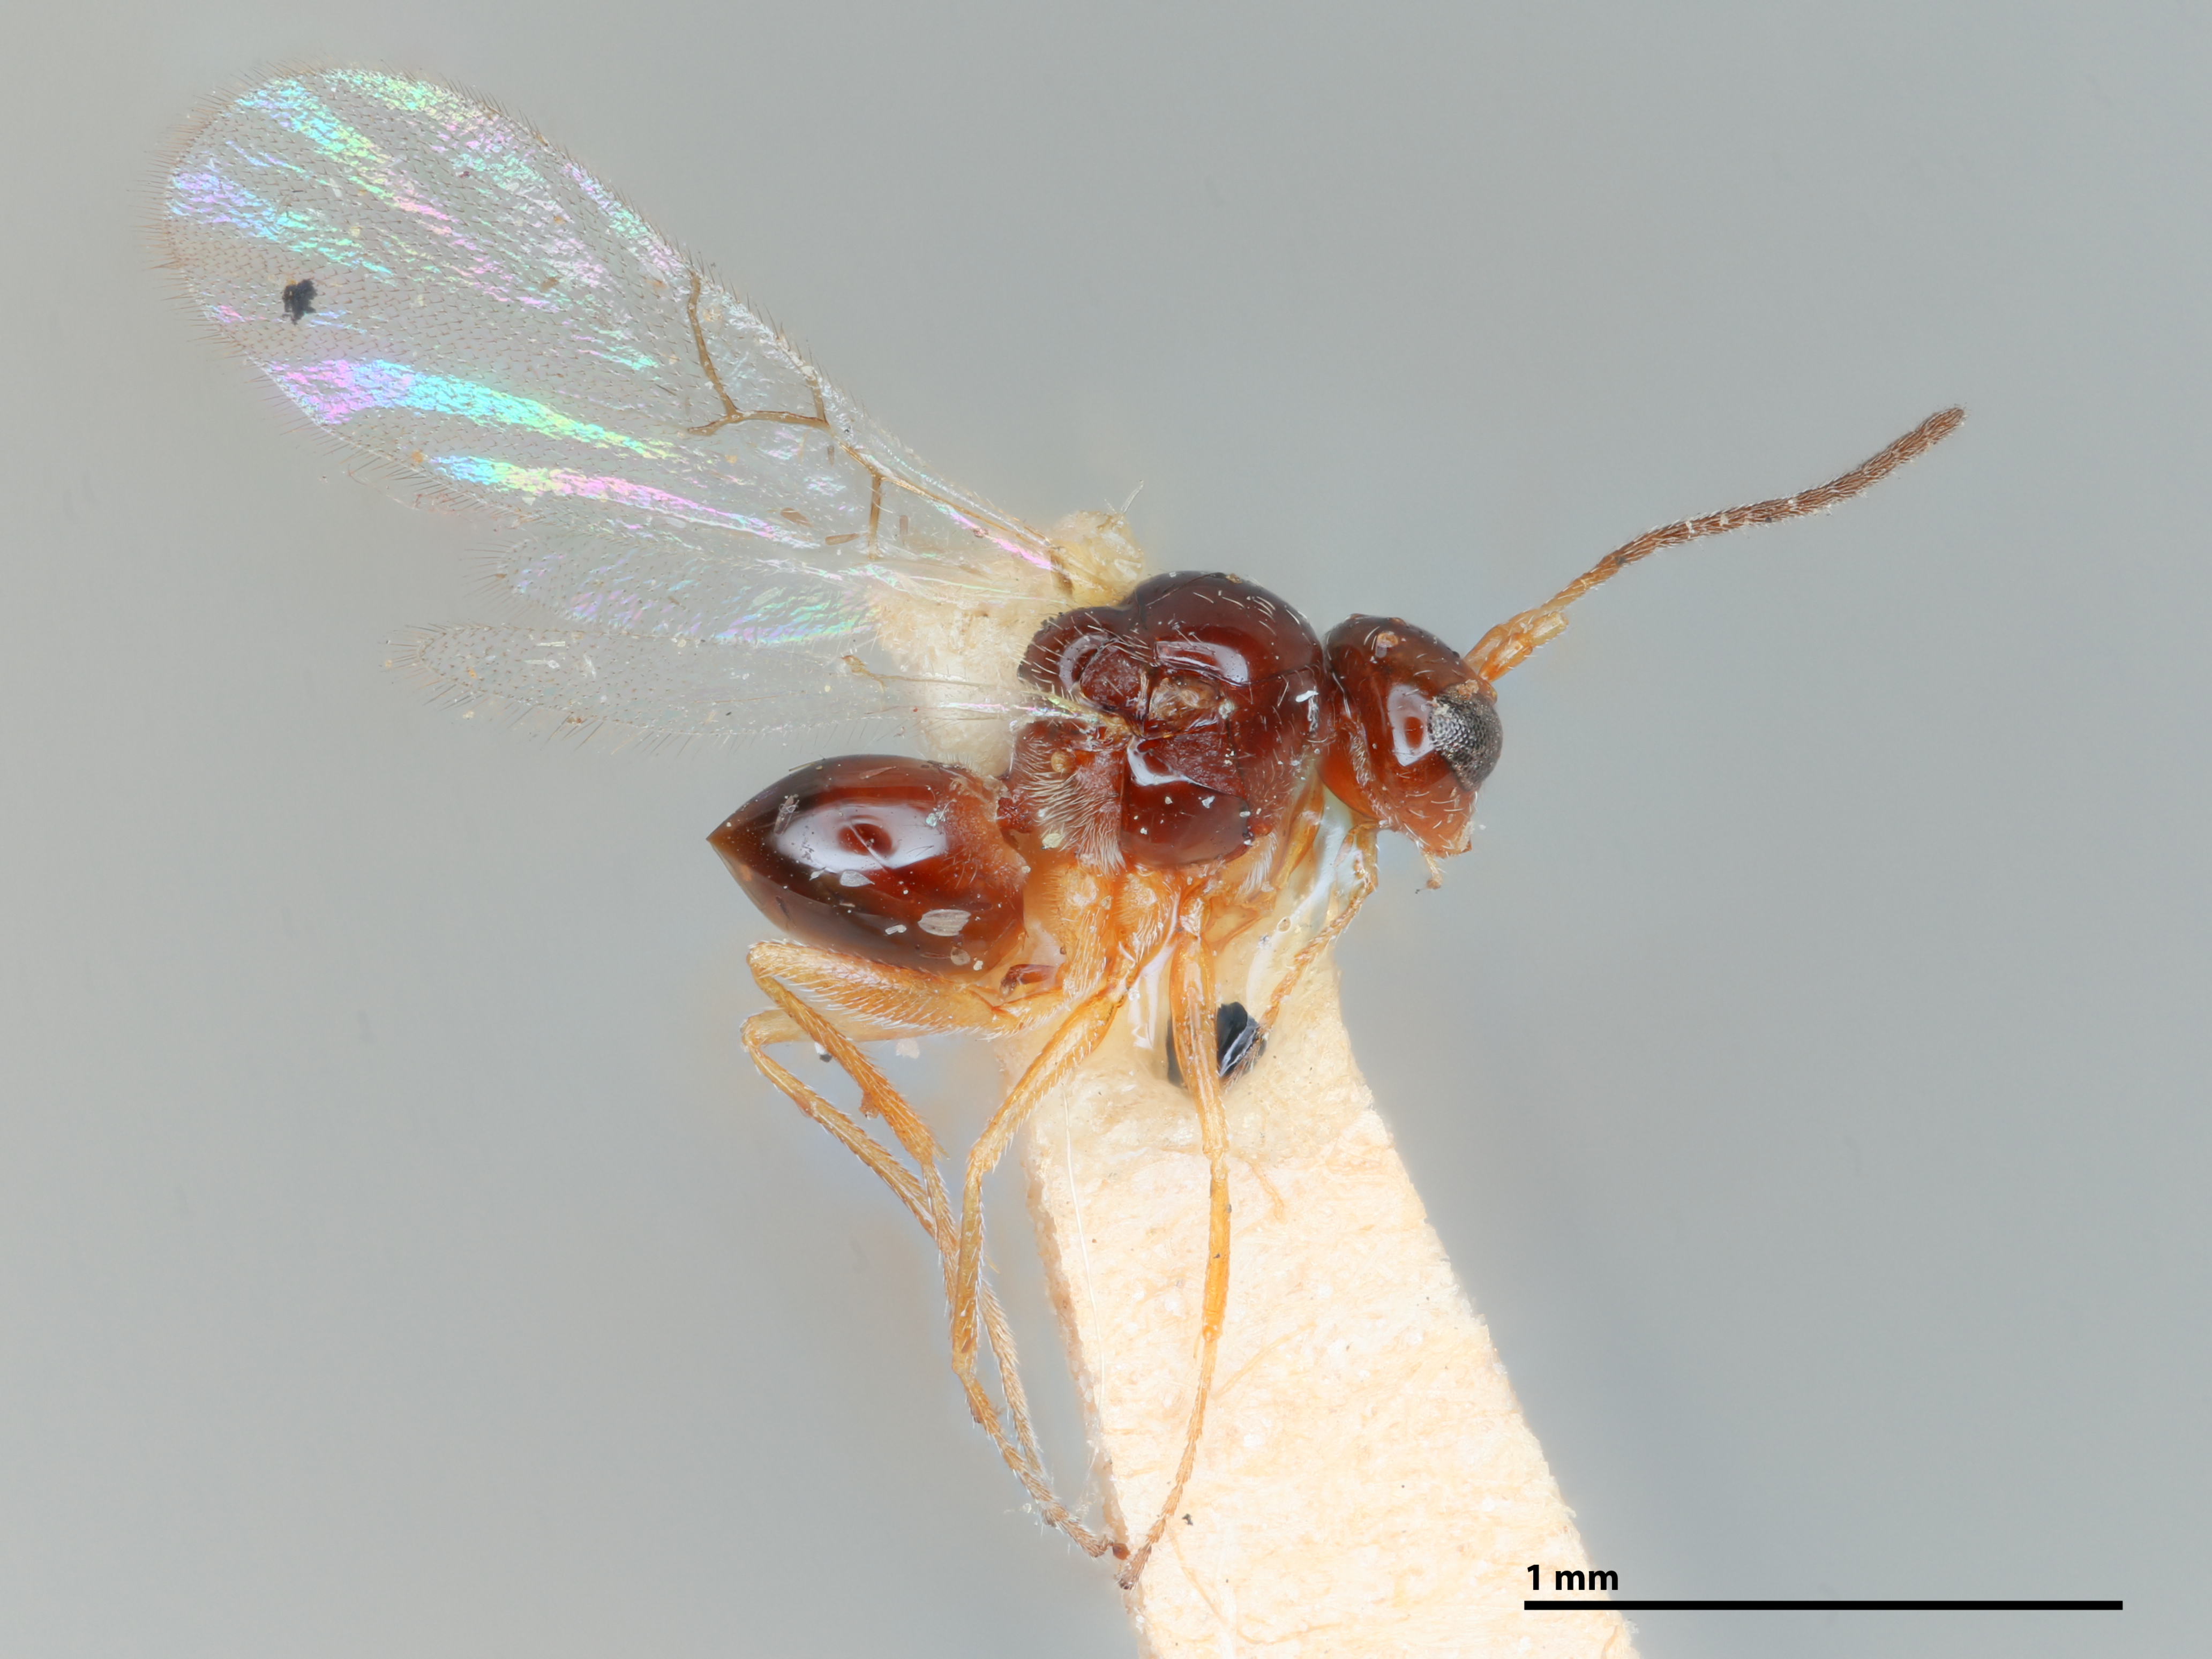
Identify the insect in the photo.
Dylita ruficeps
